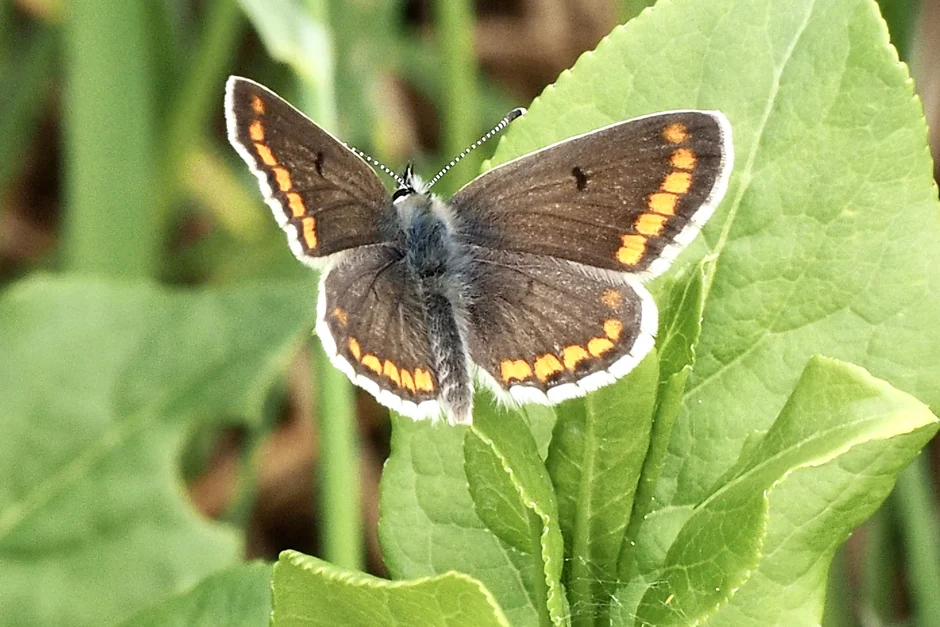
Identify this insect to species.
Aricia agestis/artaxerxes
